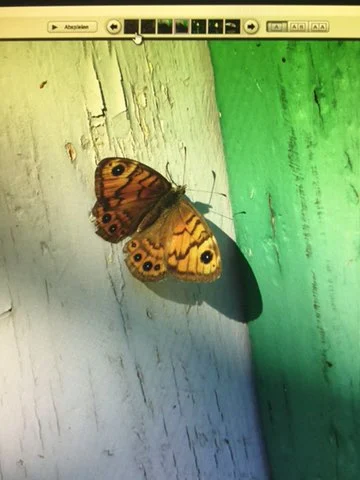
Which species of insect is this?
Lasiommata megera (also Pararge megera)
